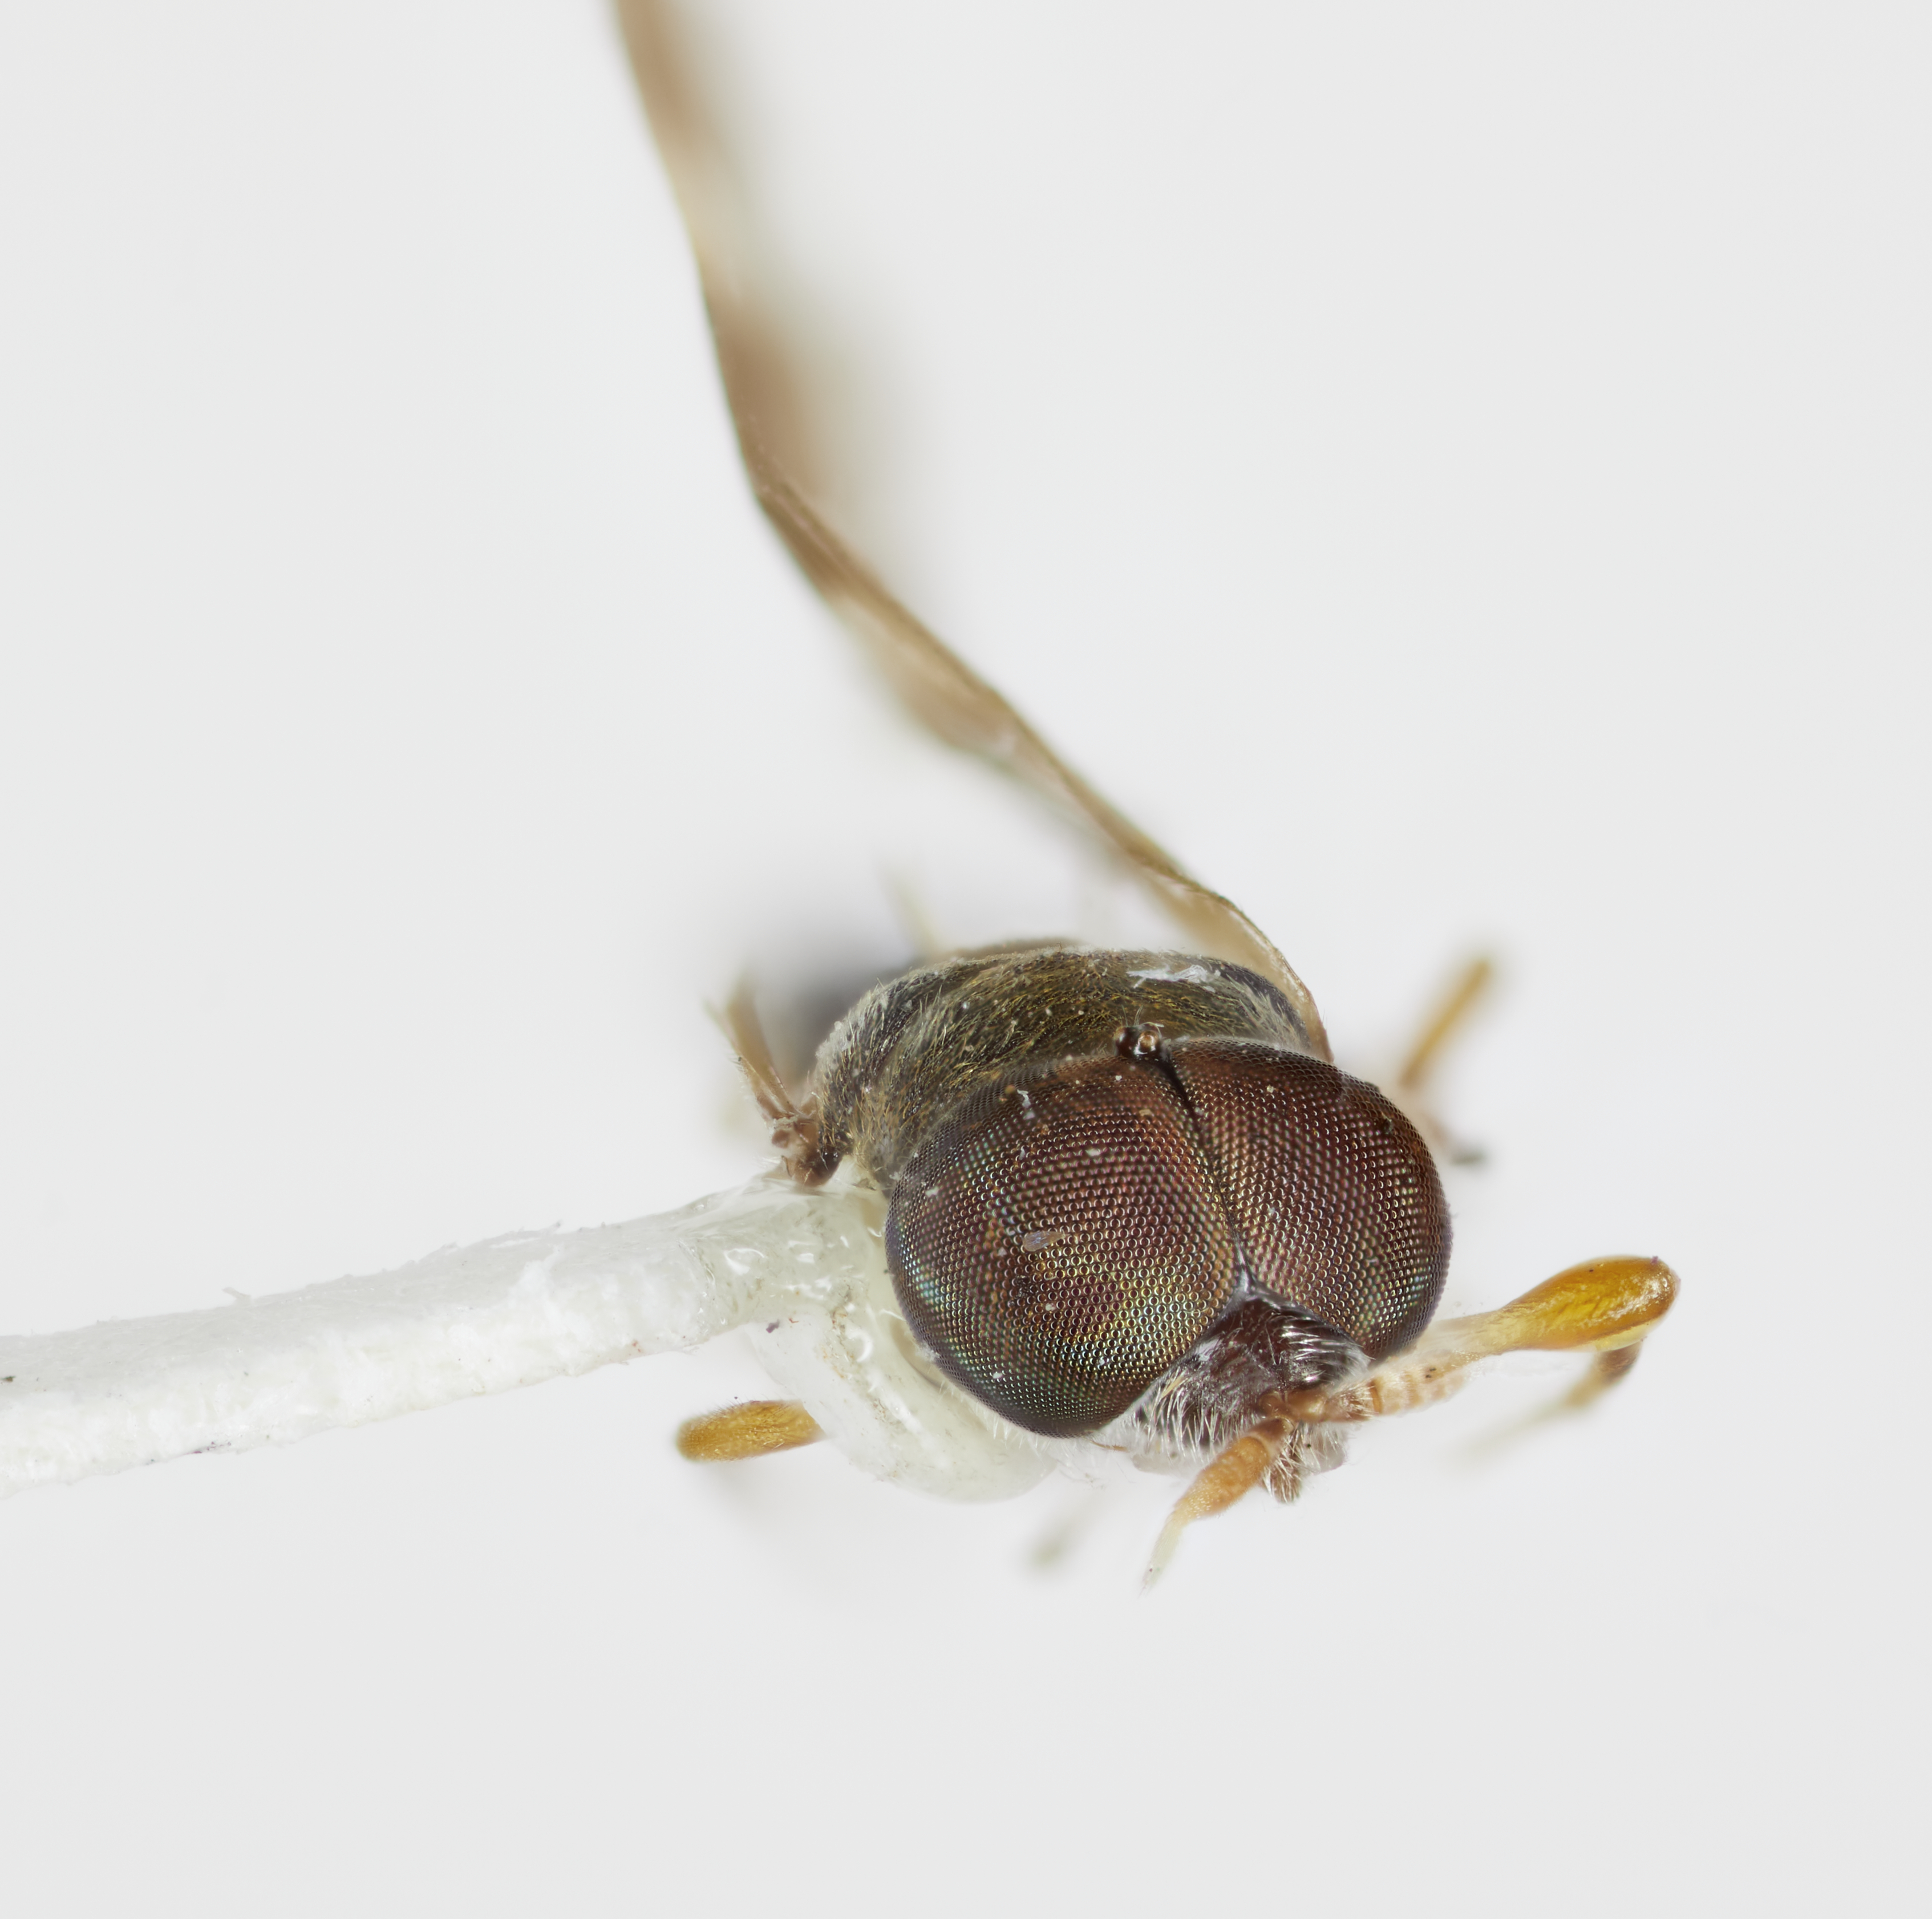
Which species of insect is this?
Diaphorostylus interruptus
